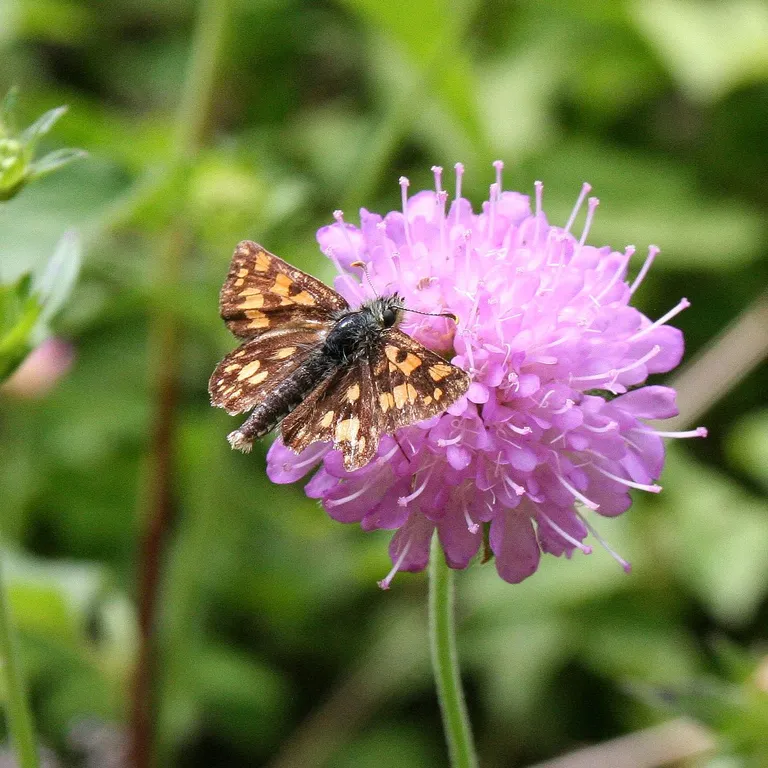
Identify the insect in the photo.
Carterocephalus palaemon
